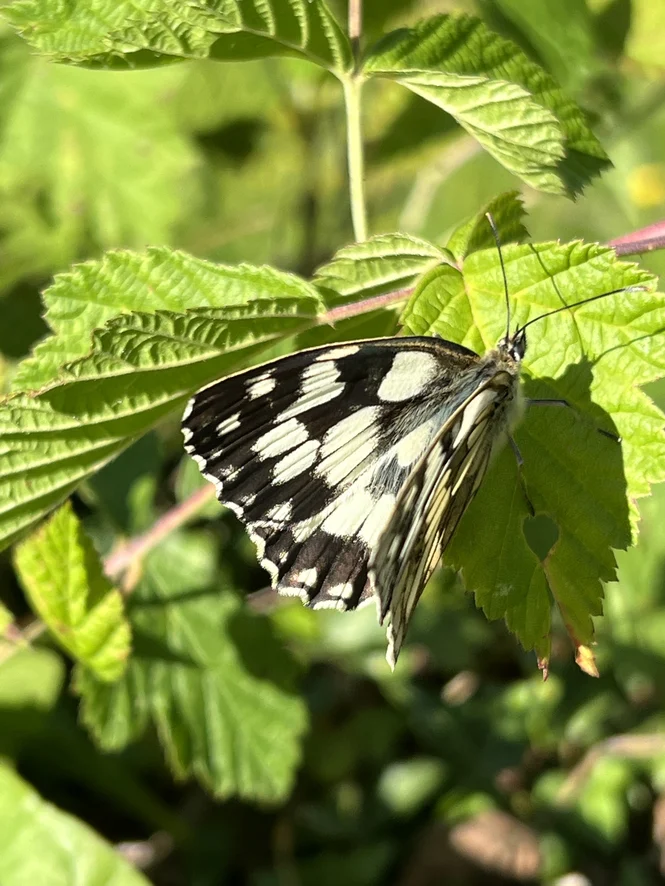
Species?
Melanargia galathea
